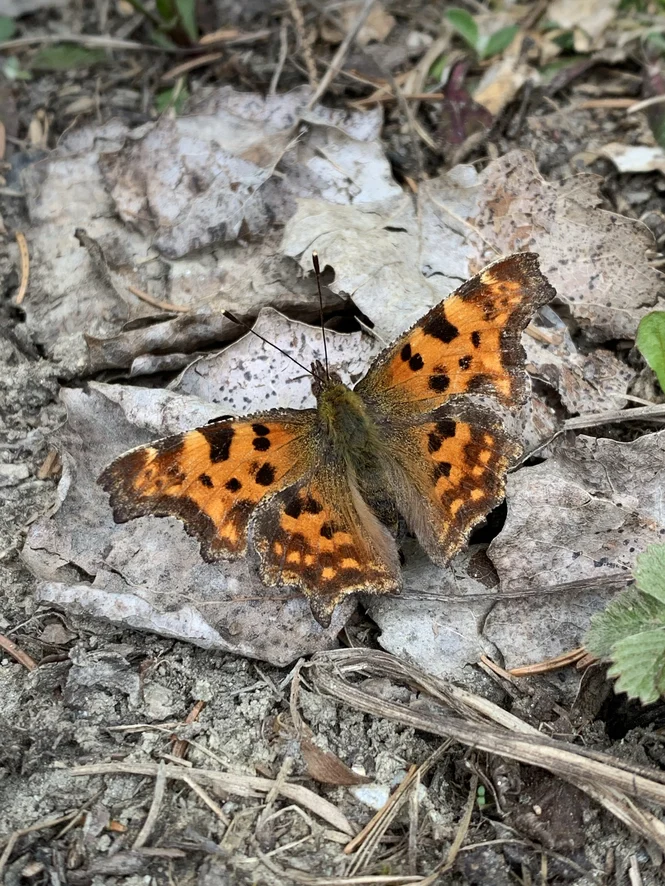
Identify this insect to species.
Polygonia c-album
